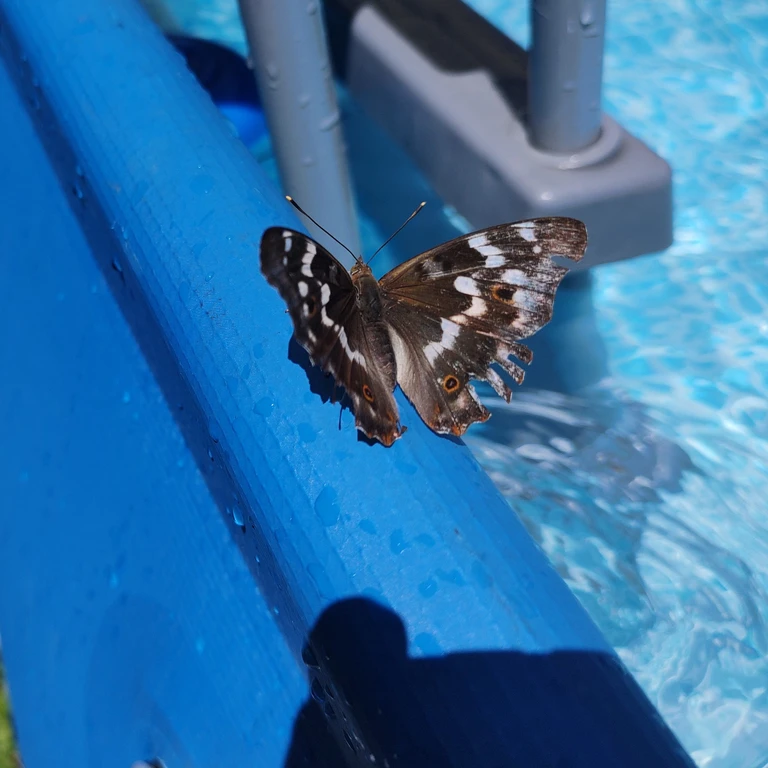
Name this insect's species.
Apatura ilia
